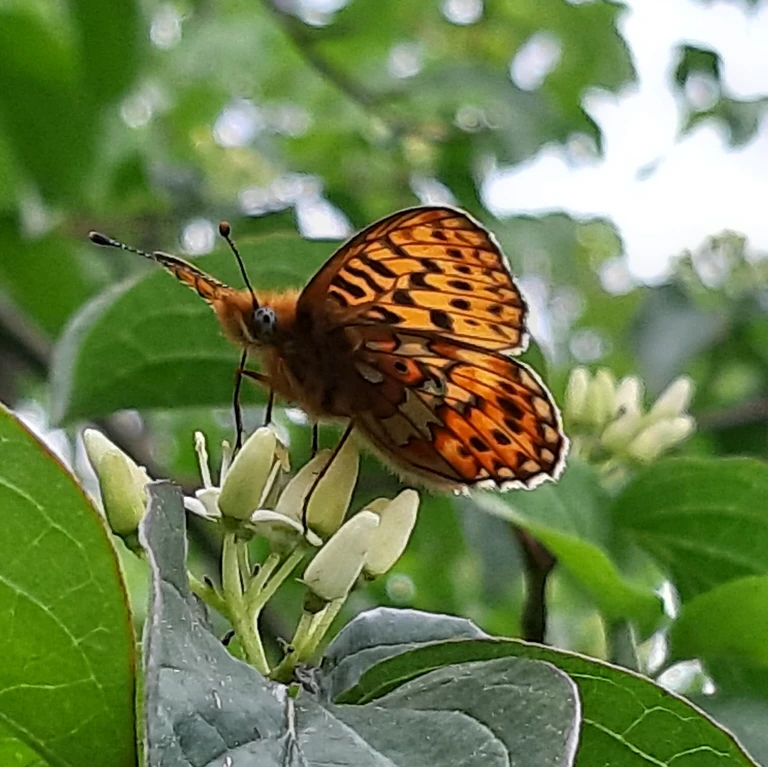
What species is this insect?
Boloria euphrosyne (also Clossiana euphrosyne)
